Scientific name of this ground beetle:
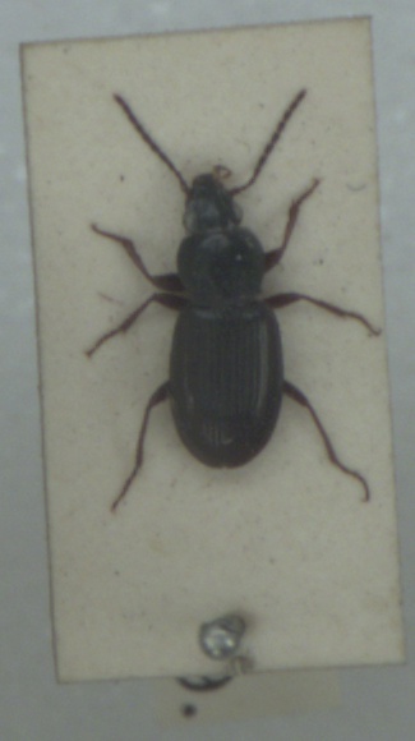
Pterostichus strenuus
